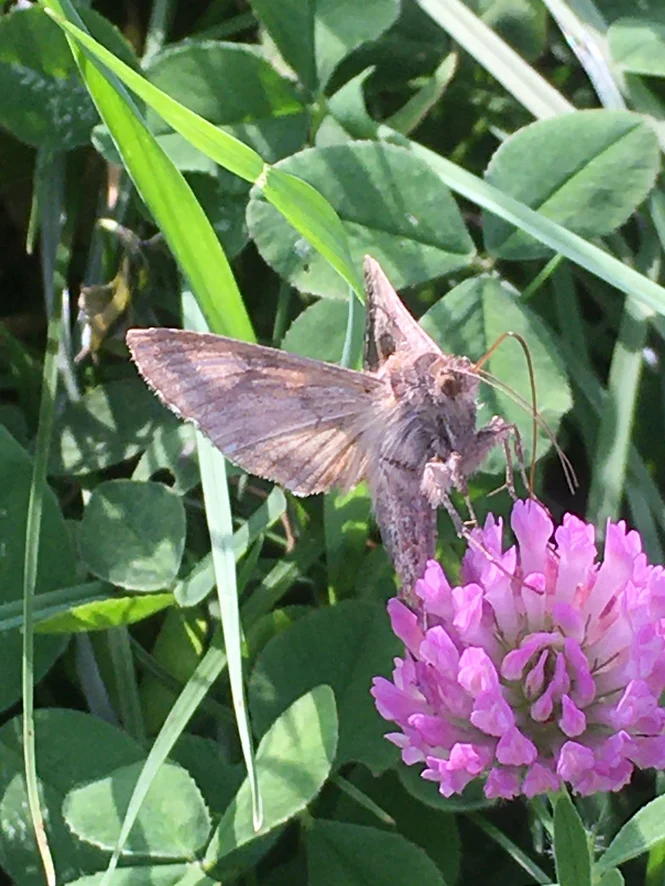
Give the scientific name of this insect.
Autographa gamma
